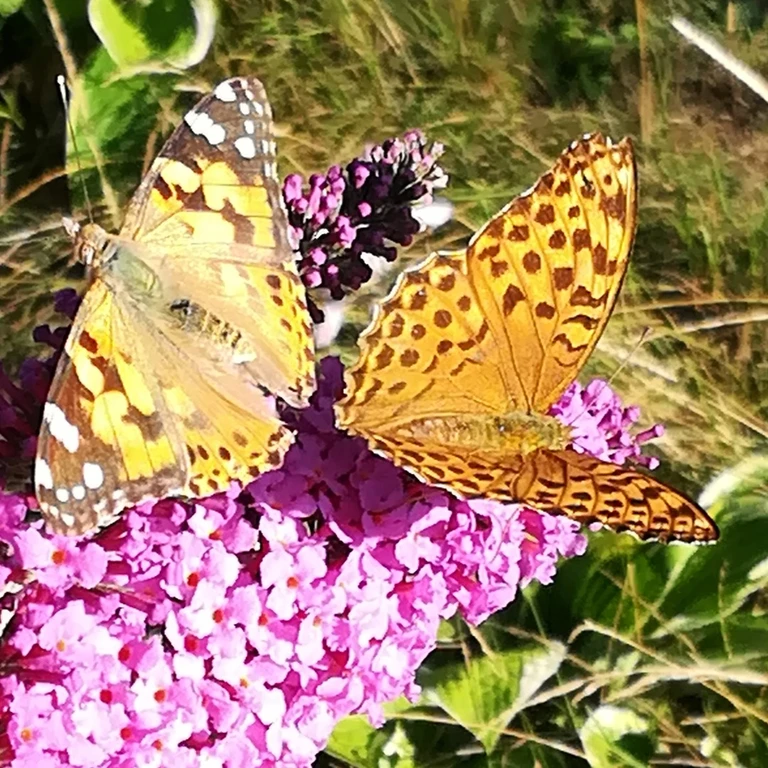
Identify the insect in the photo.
Argynnis paphia
